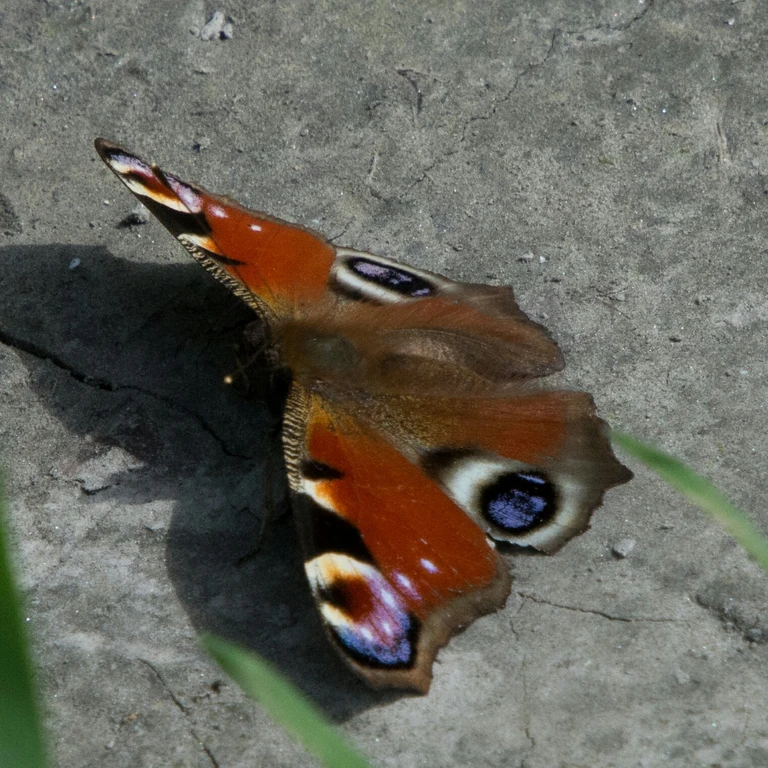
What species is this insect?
Aglais io
